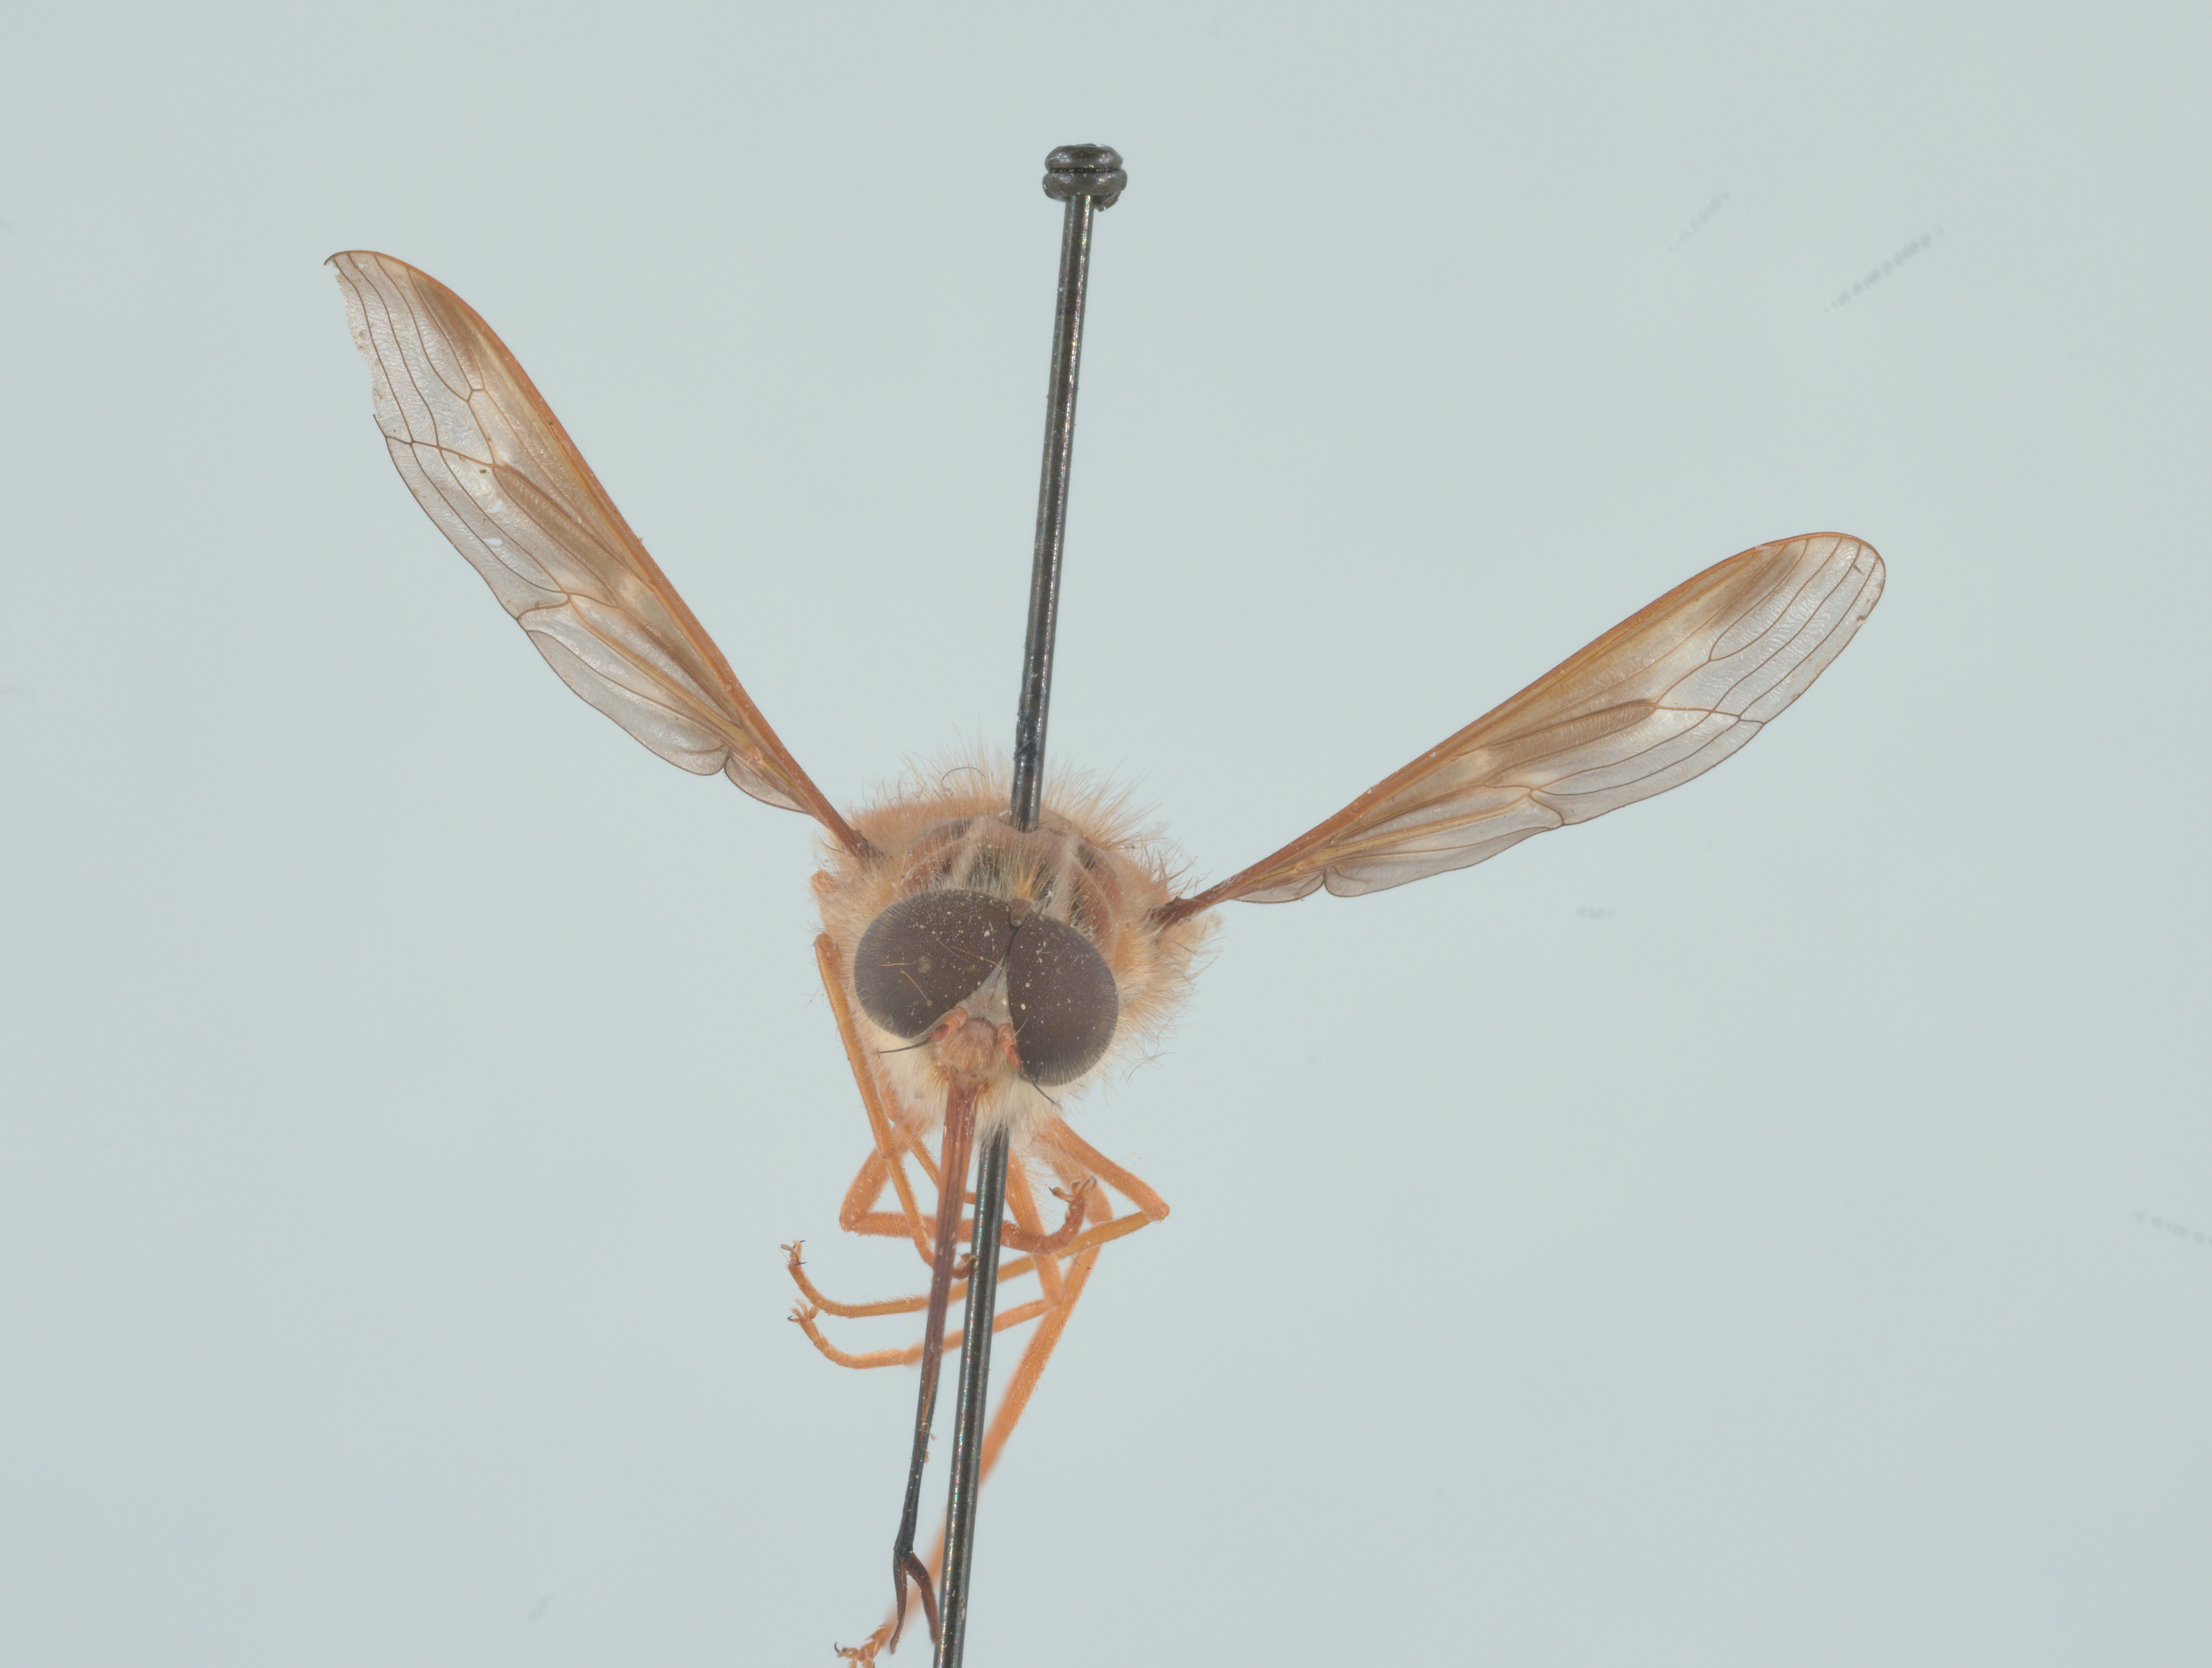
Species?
Hirmoneura nubipennis (also Trichophthalma nubipennis)
